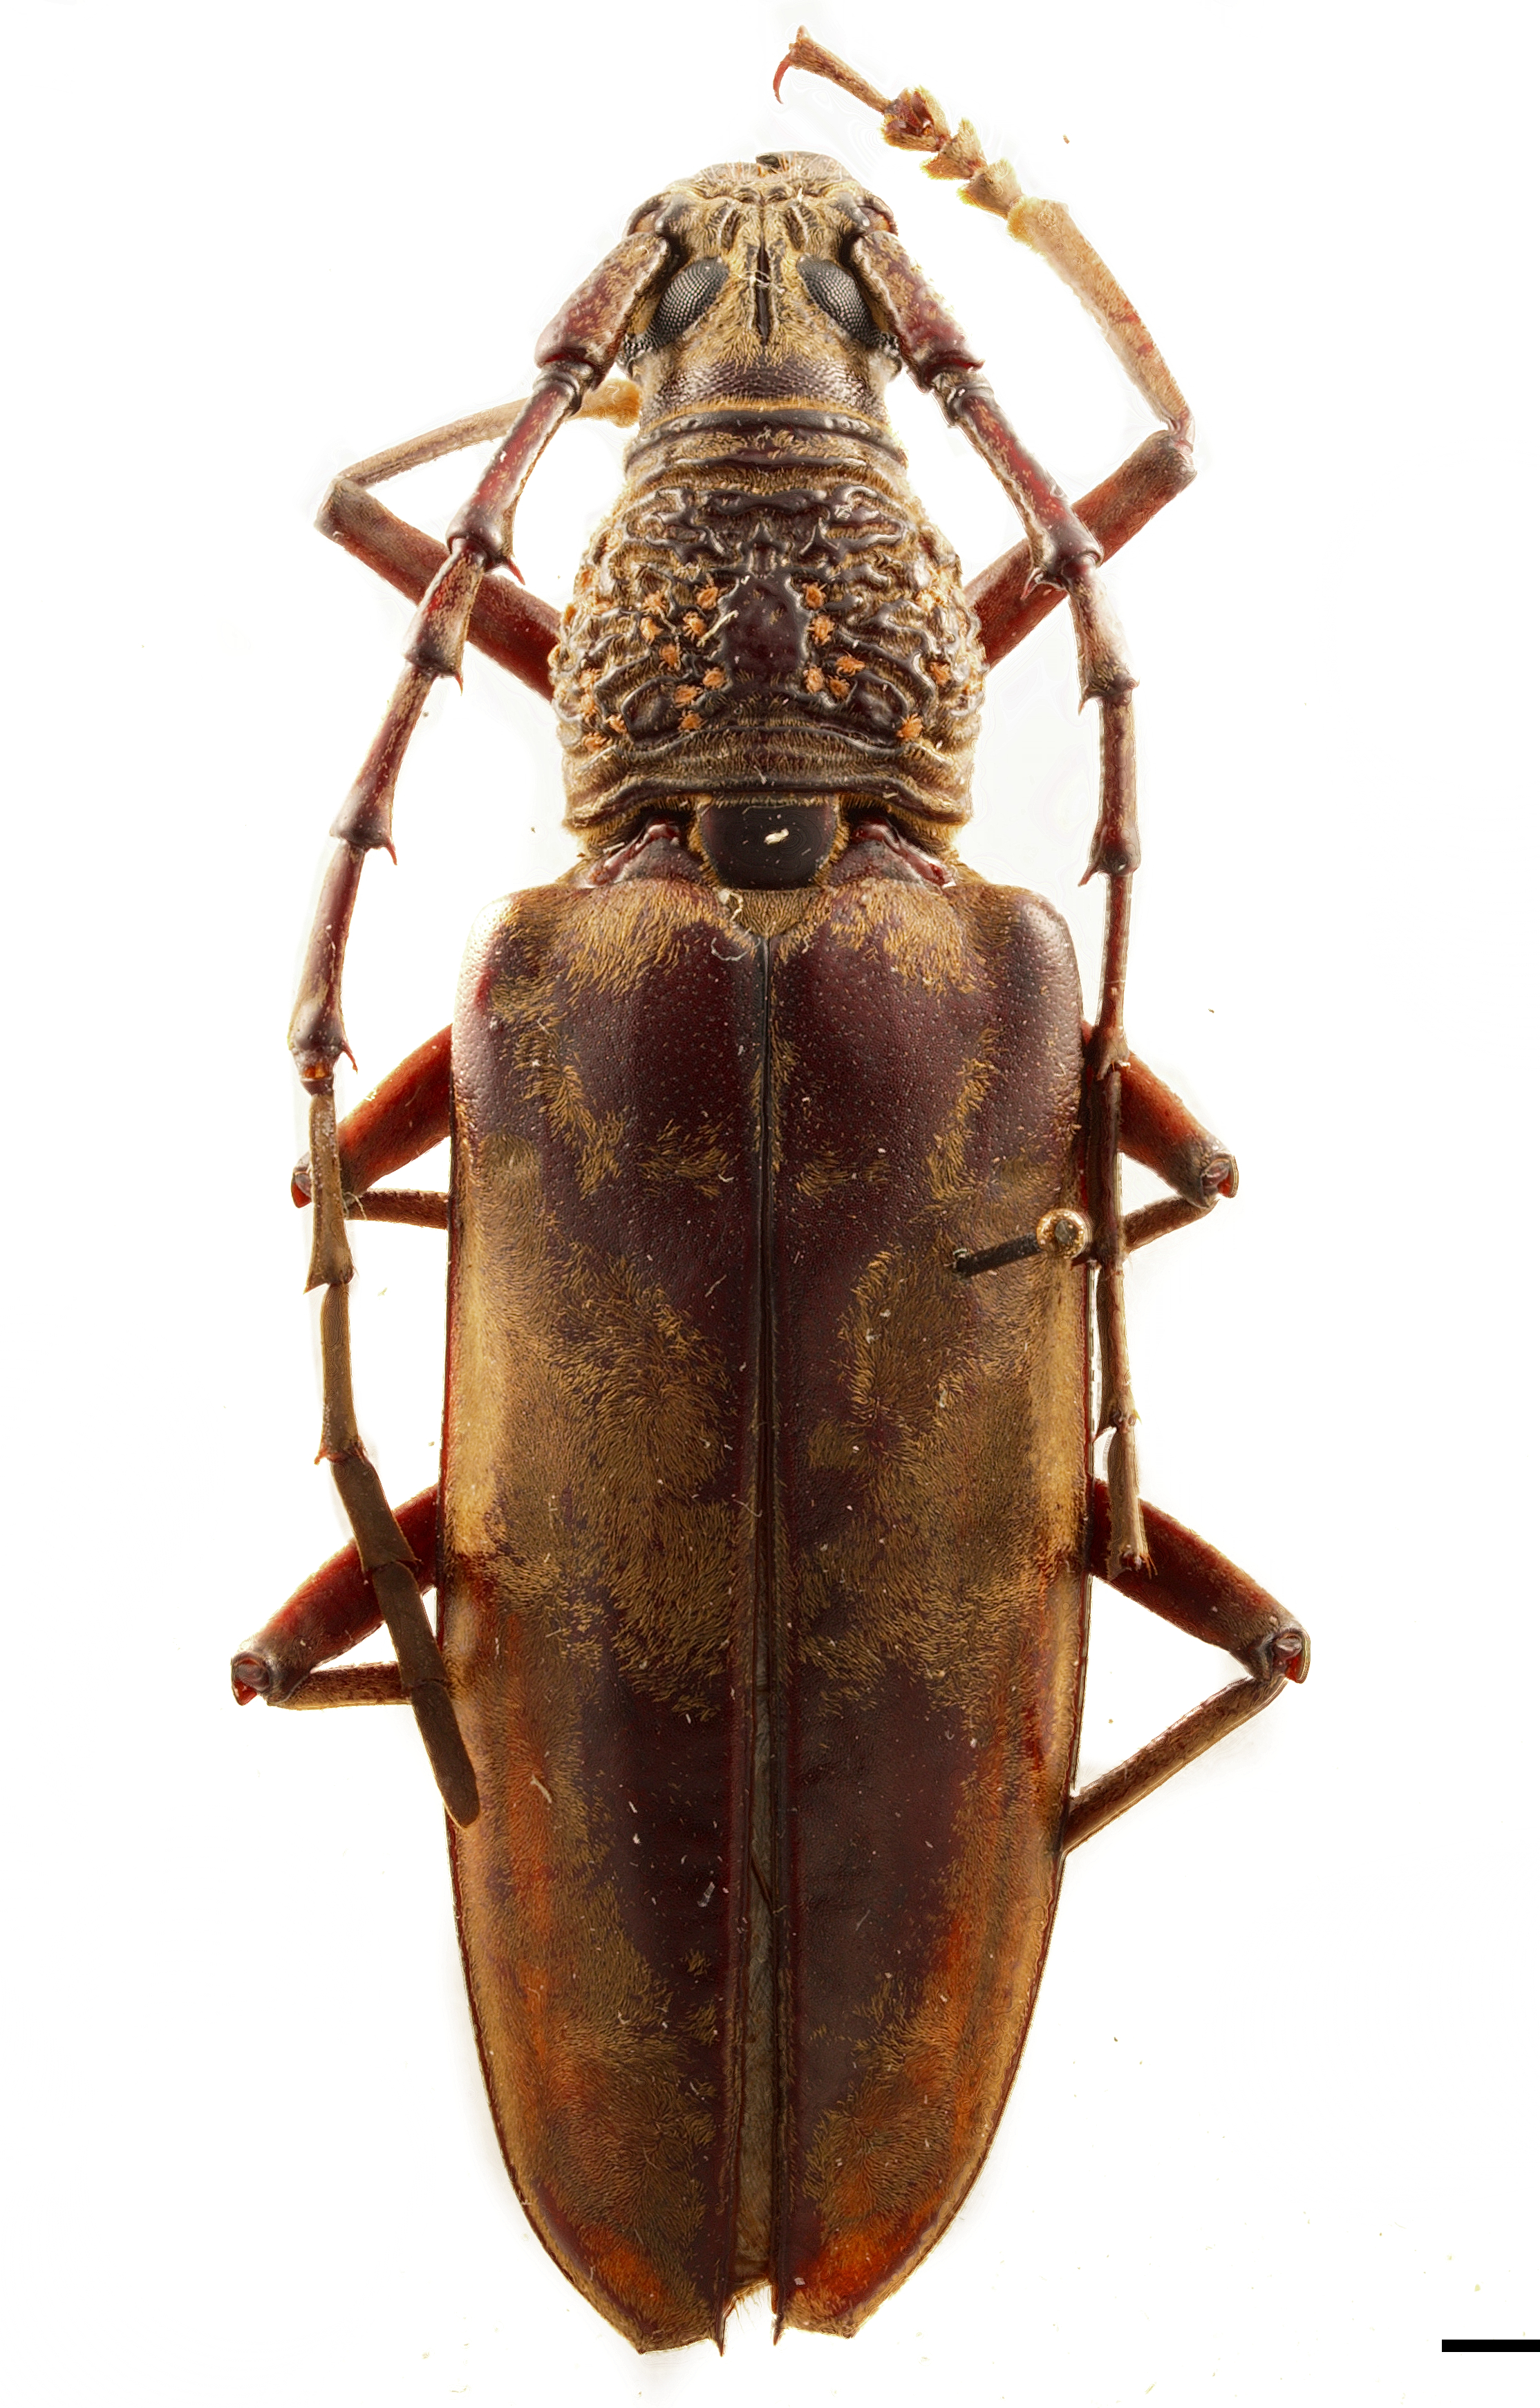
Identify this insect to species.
Hoplocerambyx spinicornis
